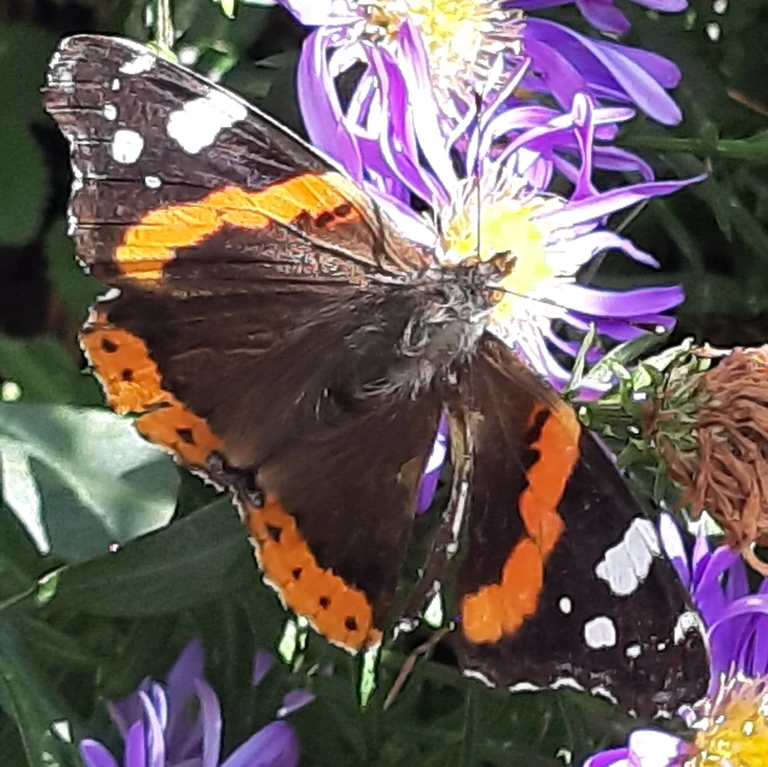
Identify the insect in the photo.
Vanessa atalanta
